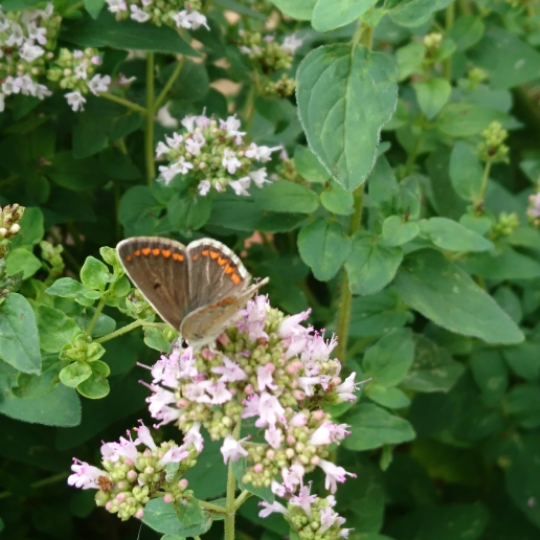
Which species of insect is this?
Aricia agestis/artaxerxes
